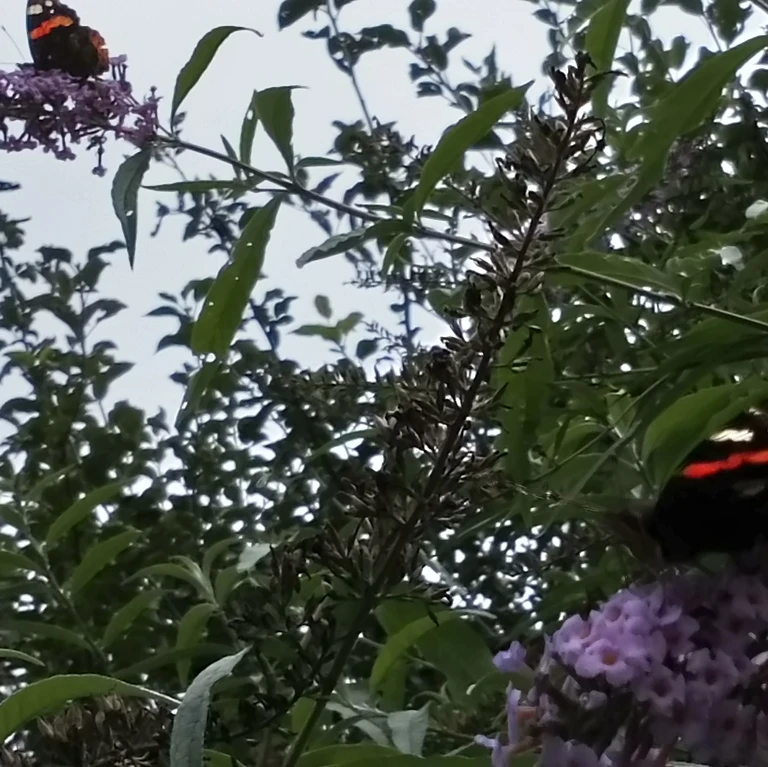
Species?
Vanessa atalanta
